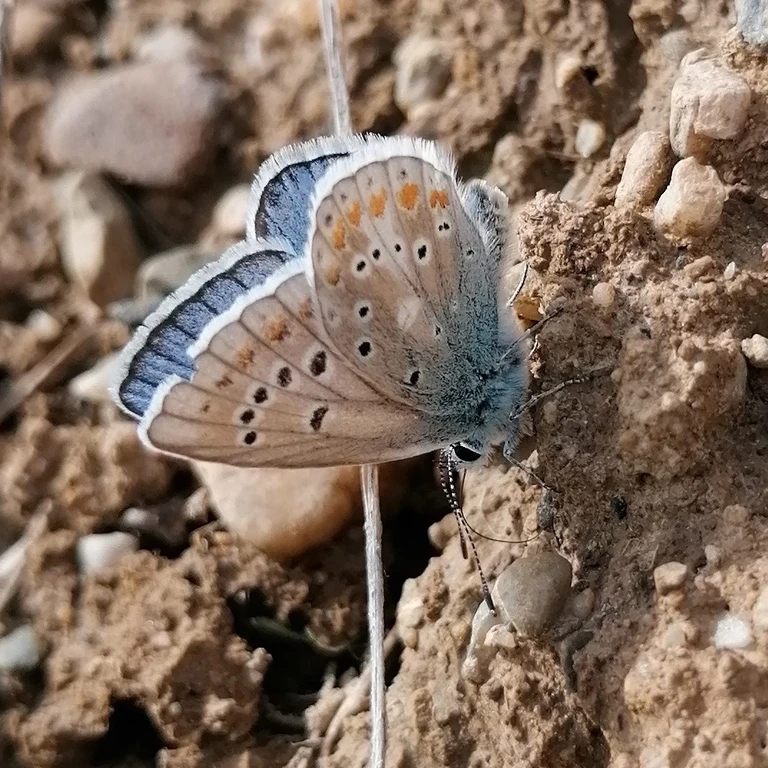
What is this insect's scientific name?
Polyommatus dorylas
